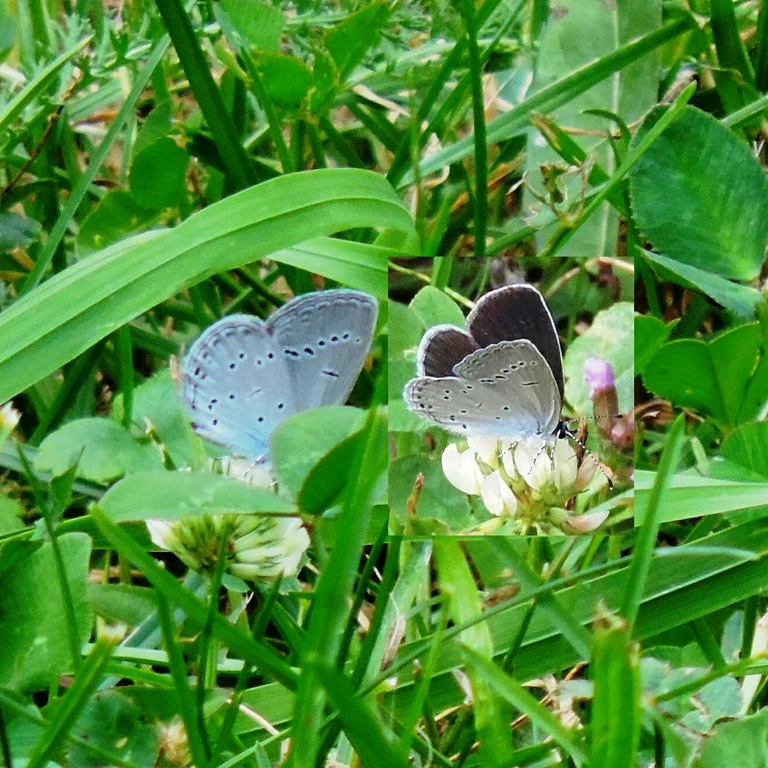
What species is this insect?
Cupido minimus
